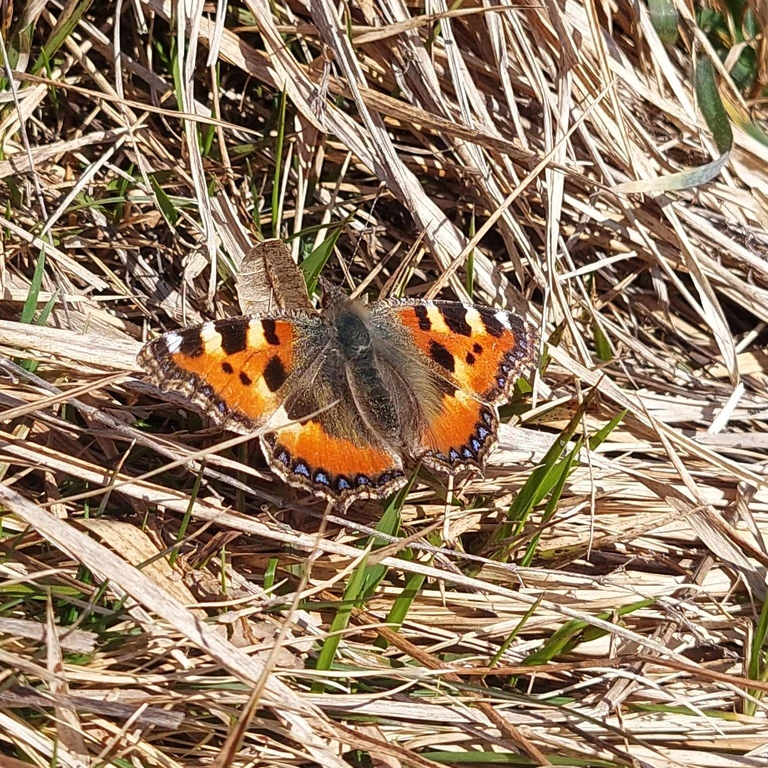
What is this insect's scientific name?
Aglais urticae
